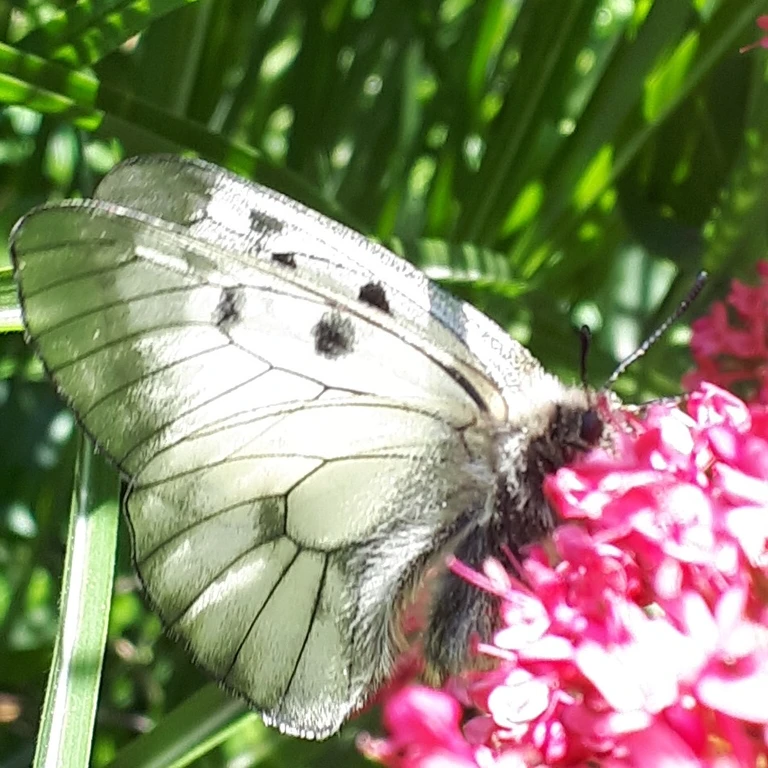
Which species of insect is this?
Parnassius mnemosyne
